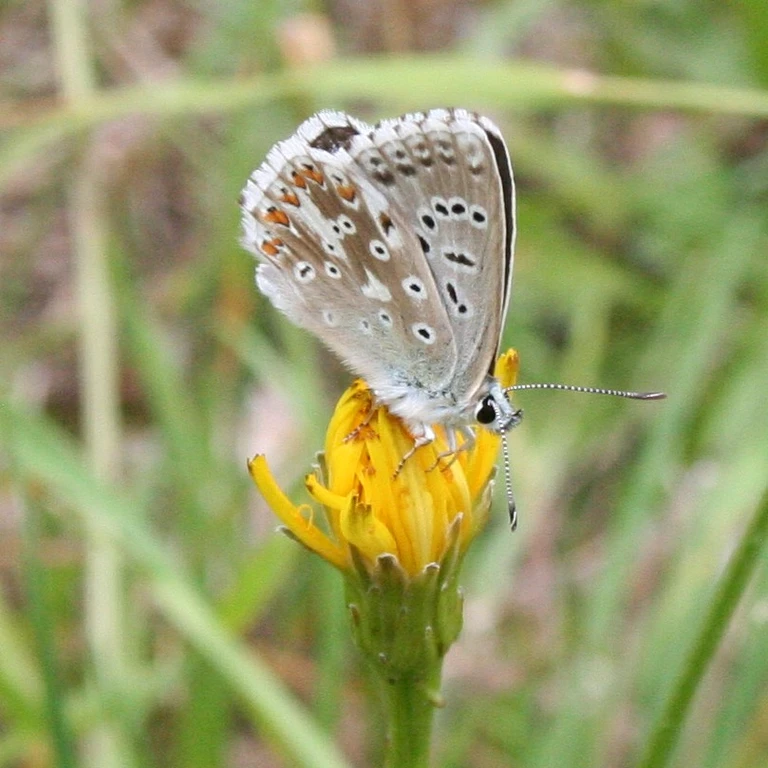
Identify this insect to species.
Lysandra coridon
